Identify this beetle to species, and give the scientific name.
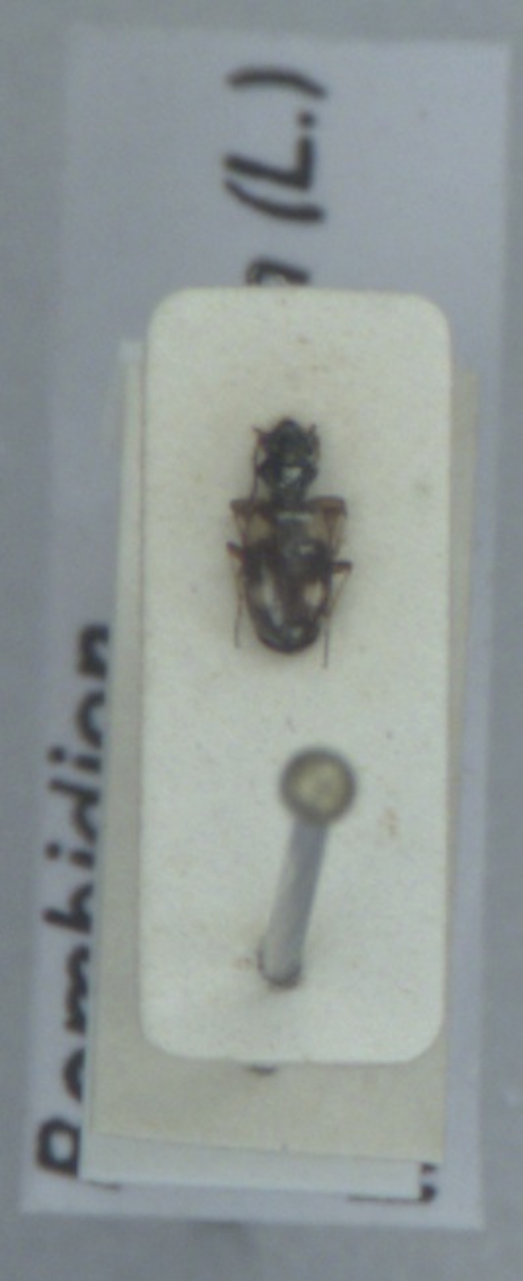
Bembidion quadrimaculatum
